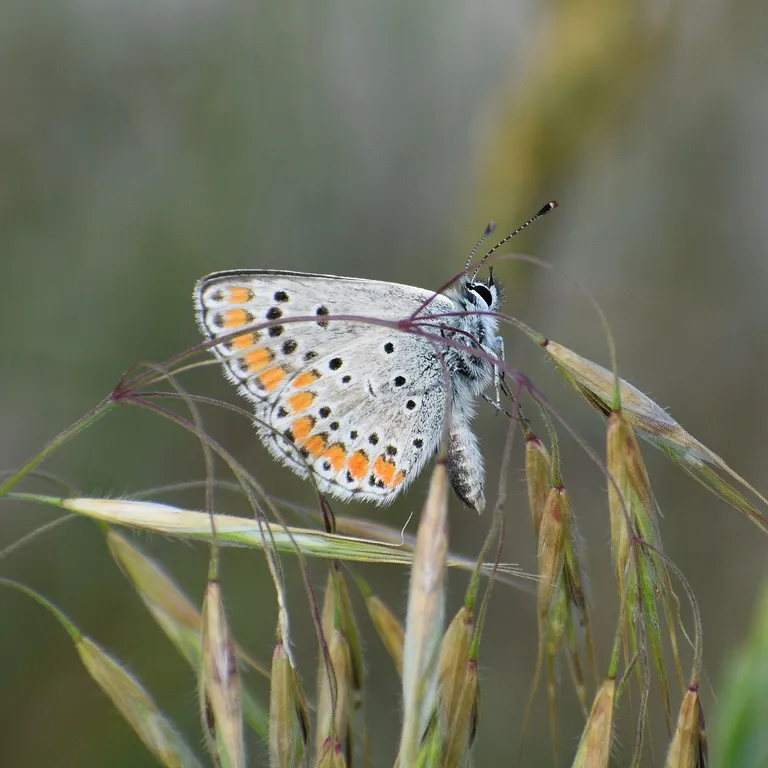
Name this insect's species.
Aricia agestis/artaxerxes
